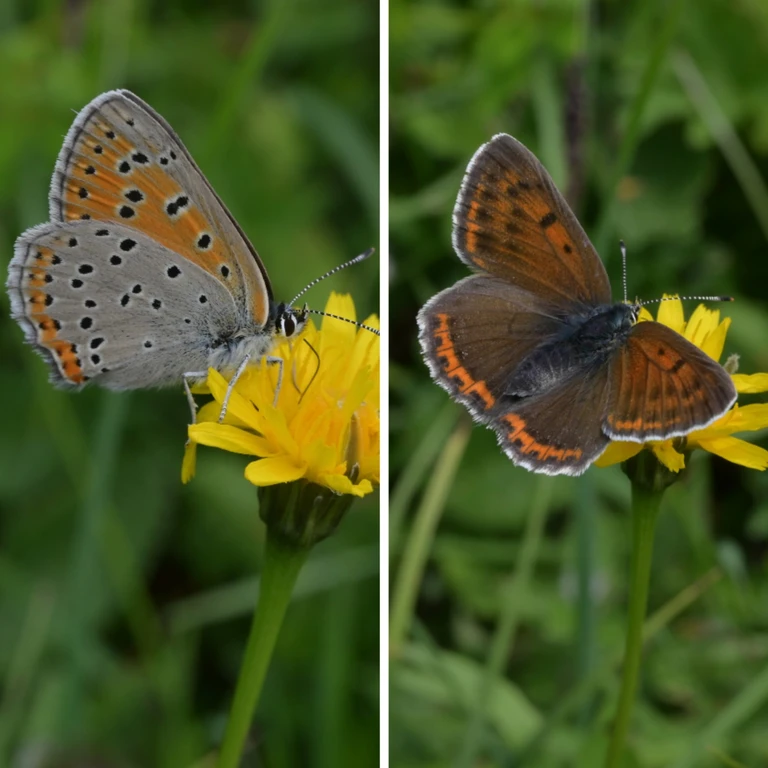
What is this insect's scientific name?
Lycaena hippothoe (also Palaeochrysophanus hippothoe)
